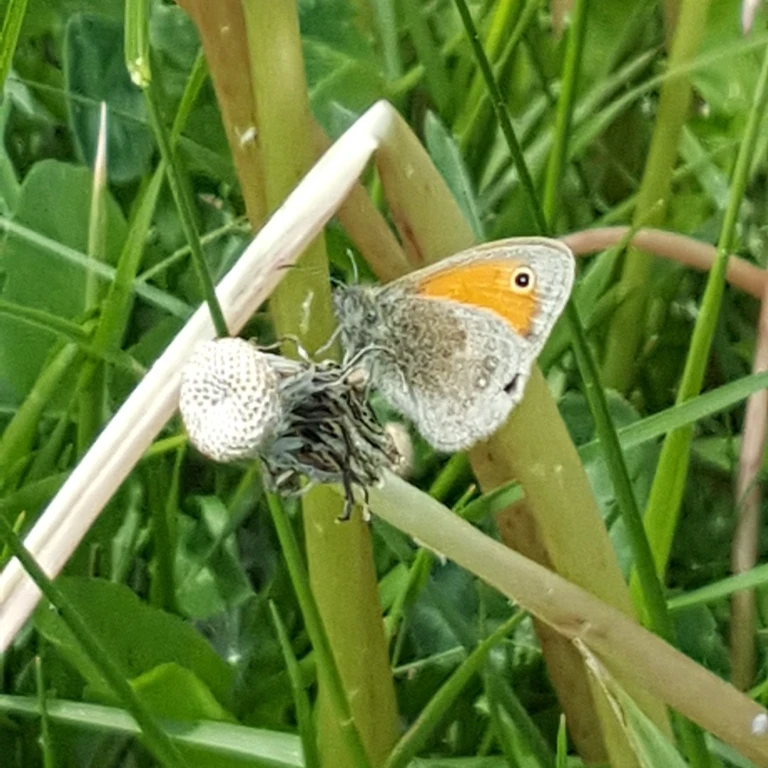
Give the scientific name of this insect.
Coenonympha pamphilus
